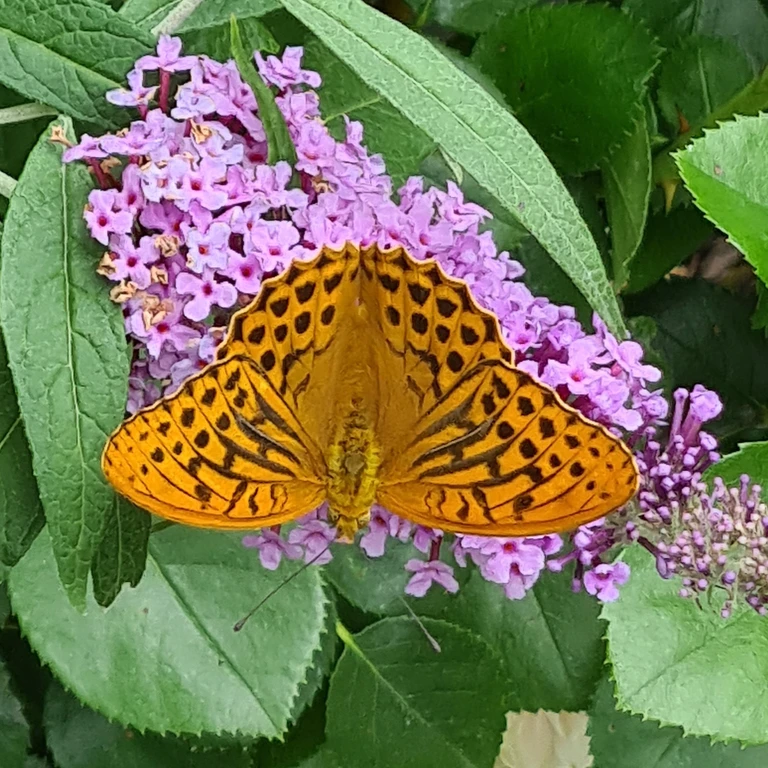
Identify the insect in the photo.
Argynnis paphia
